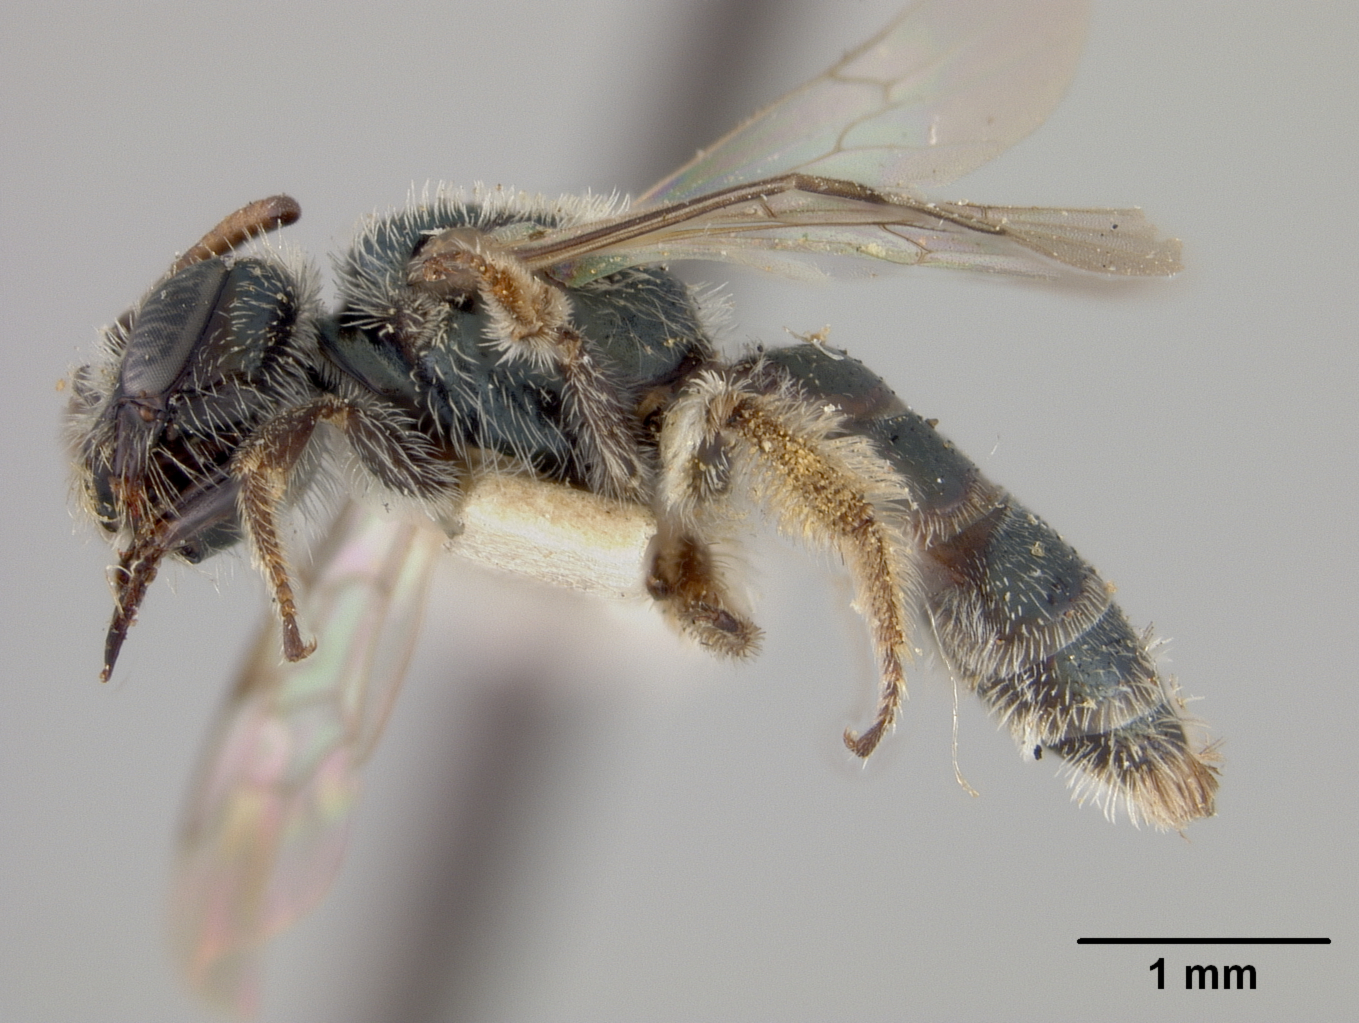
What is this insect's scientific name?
Conanthalictus bakeri
